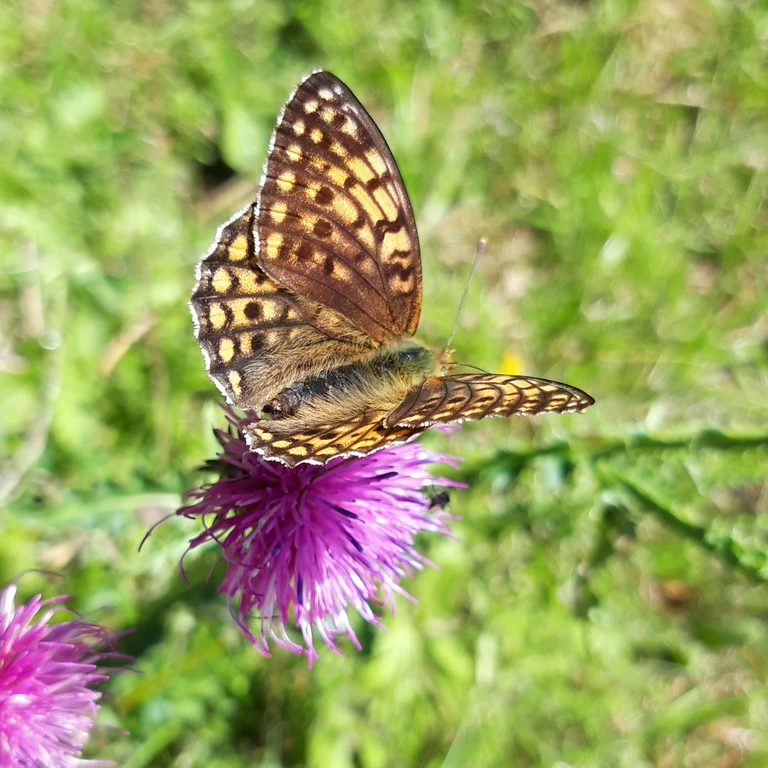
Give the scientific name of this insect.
Fabriciana niobe
